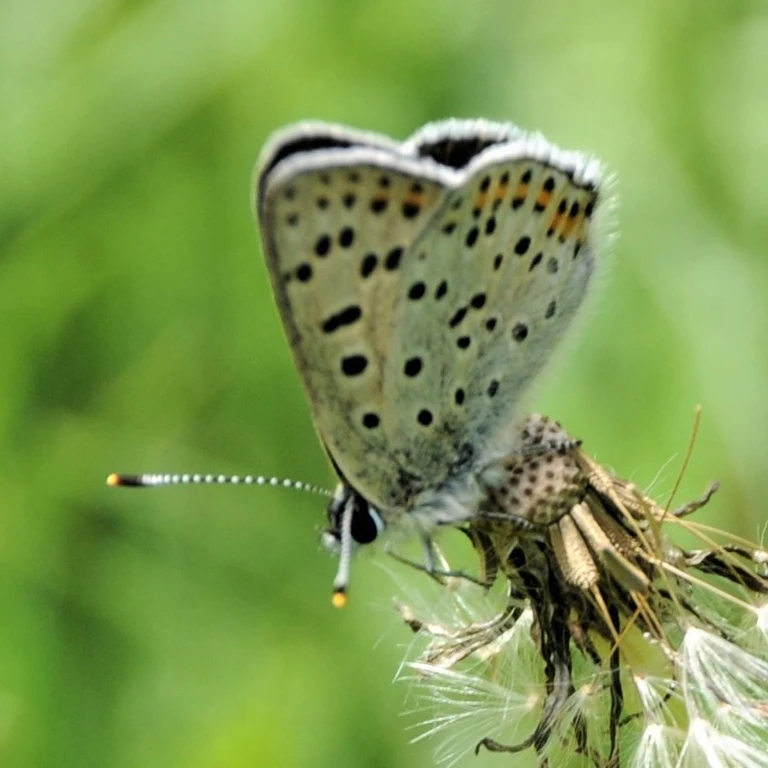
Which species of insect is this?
Lycaena tityrus (also Loweia tityrus)
